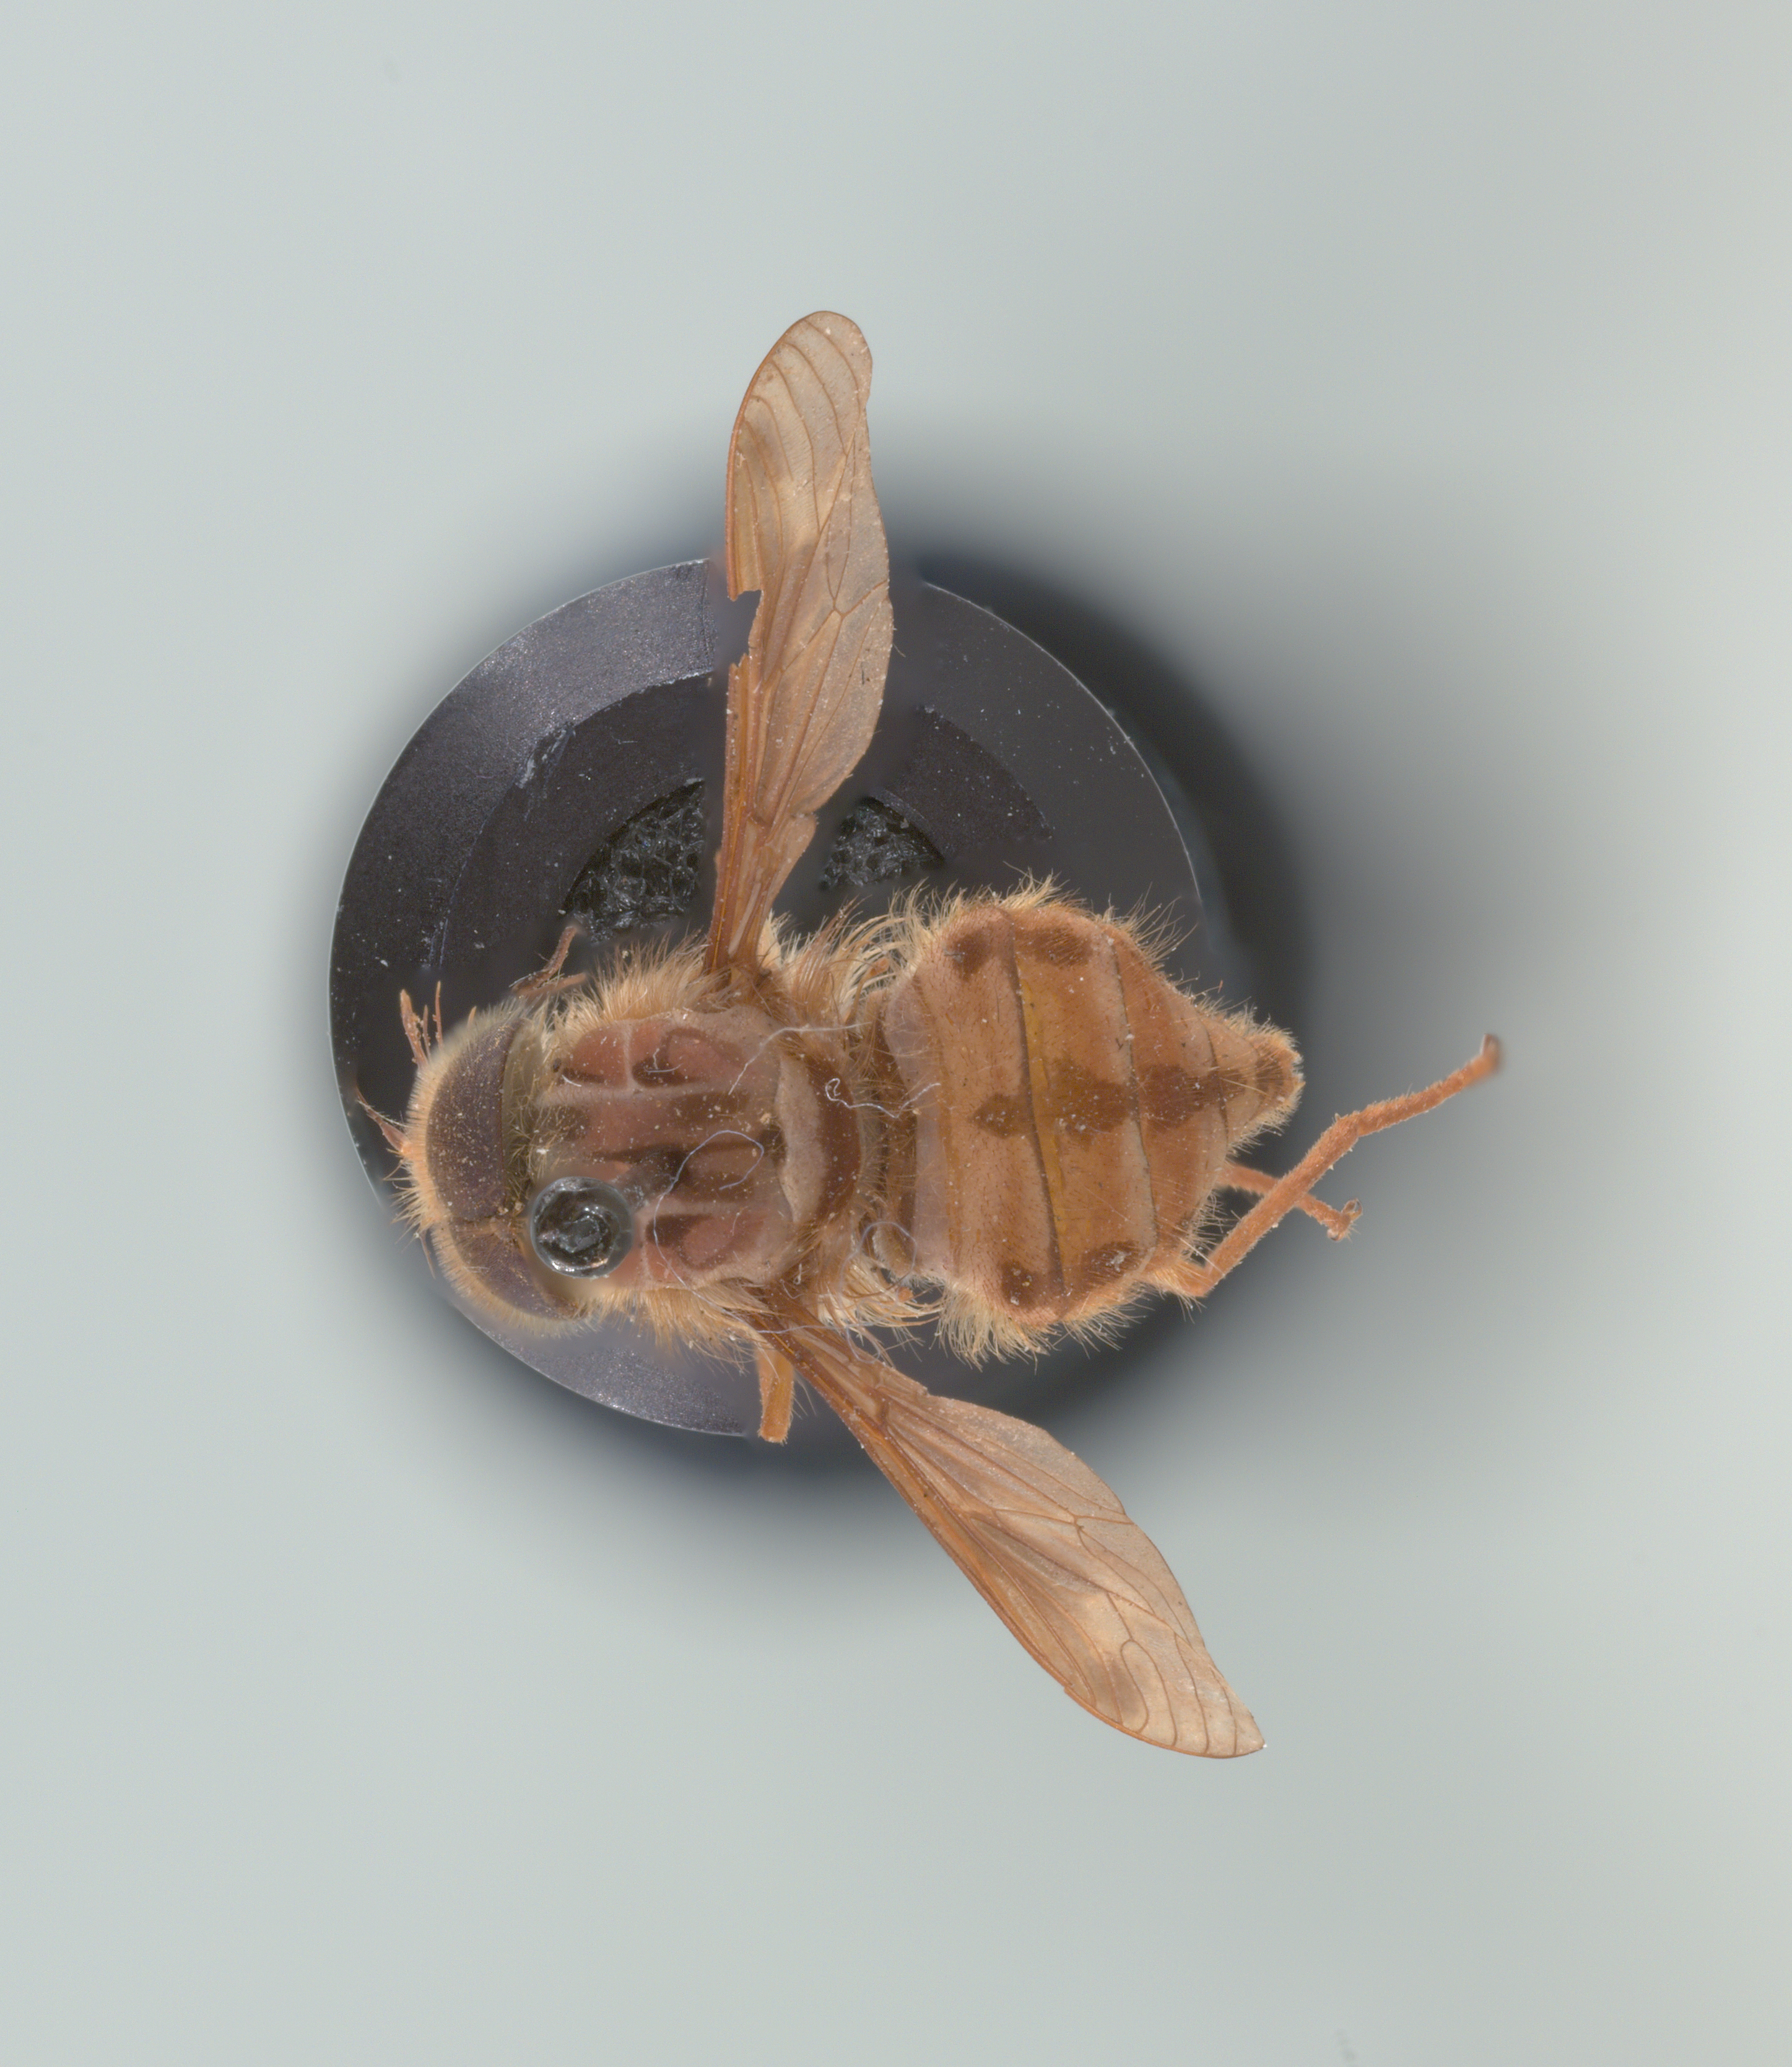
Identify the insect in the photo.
Hirmoneura nubipennis (also Trichophthalma nubipennis)
